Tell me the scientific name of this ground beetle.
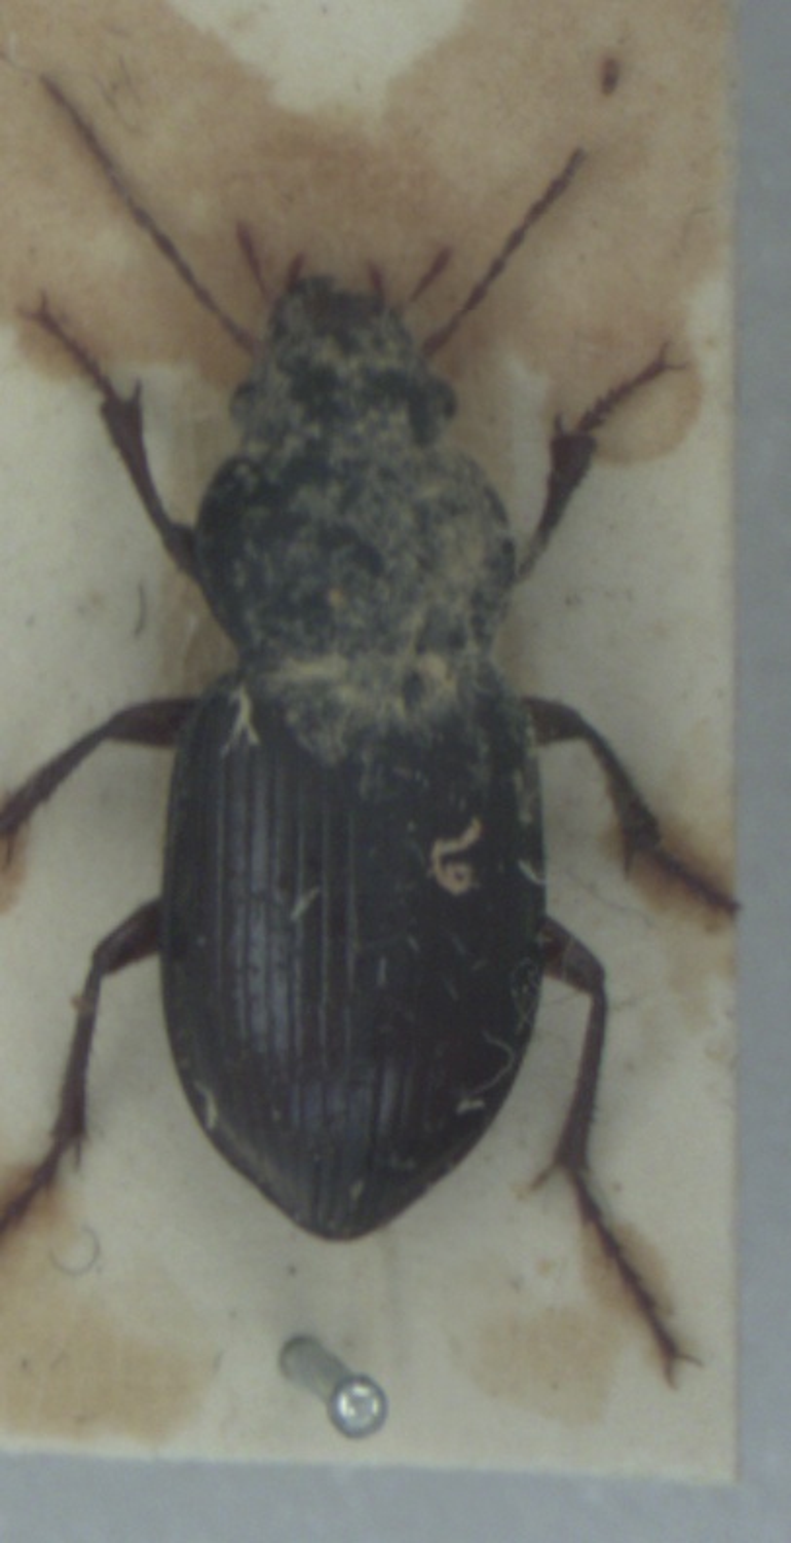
Amara aulica
